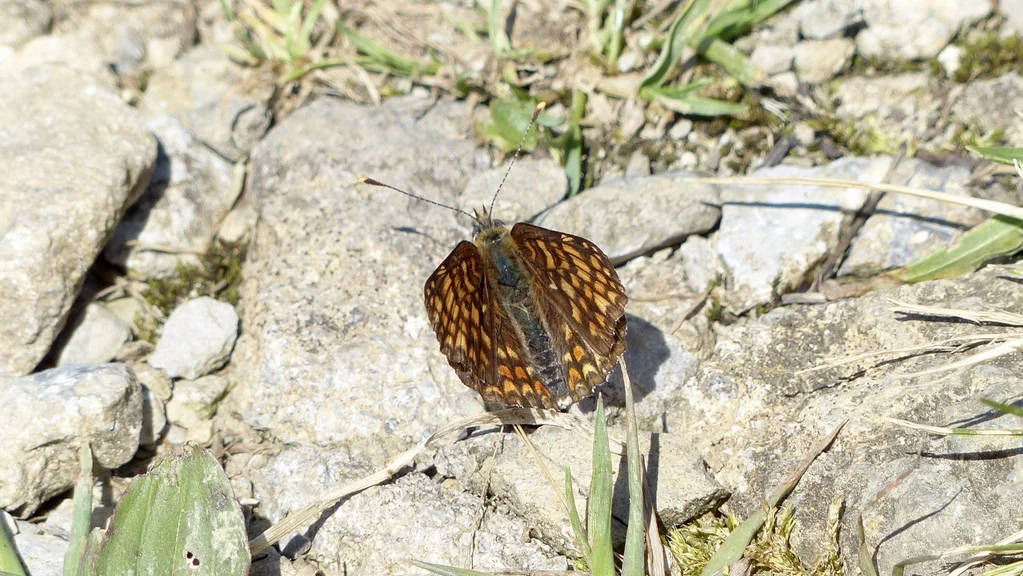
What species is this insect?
Melitaea phoebe
